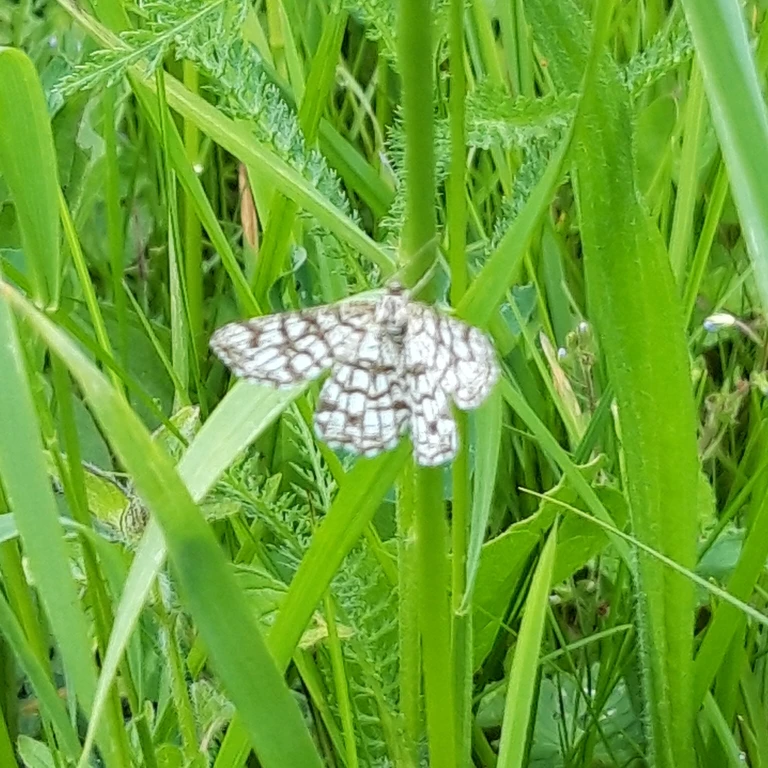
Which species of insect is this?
Chiasmia clathrata
